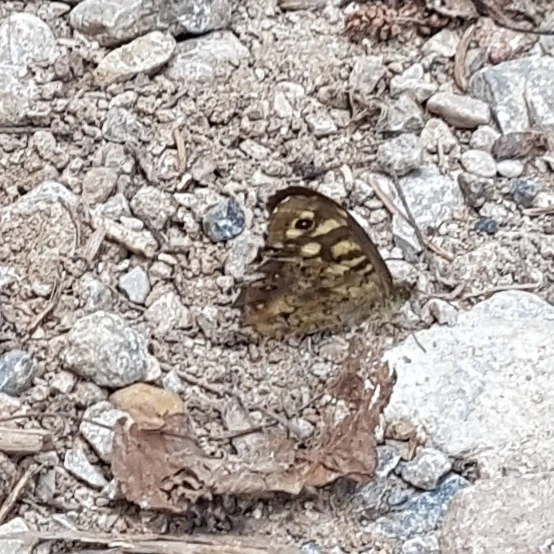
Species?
Pararge aegeria
